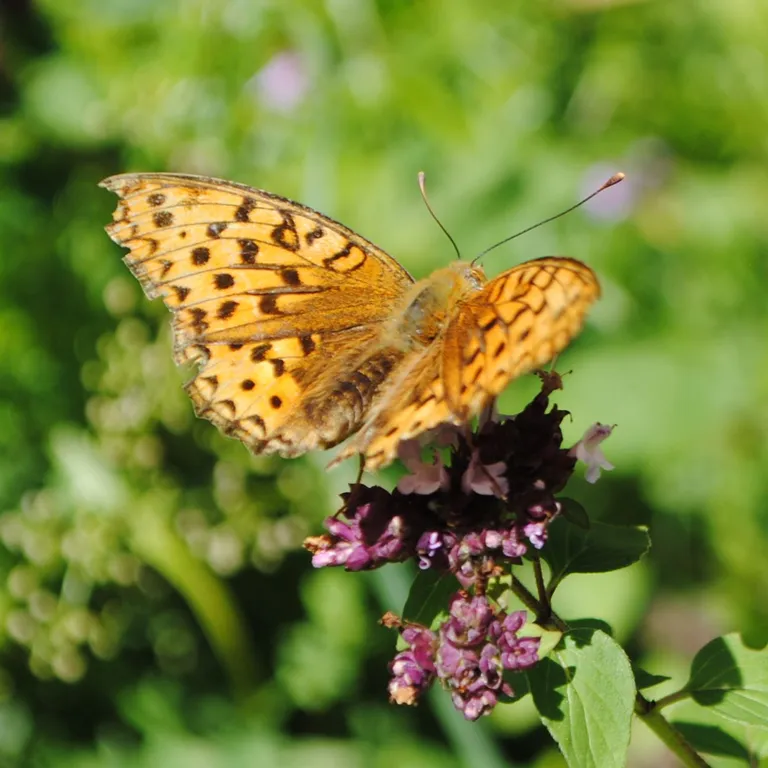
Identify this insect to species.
Fabriciana adippe
